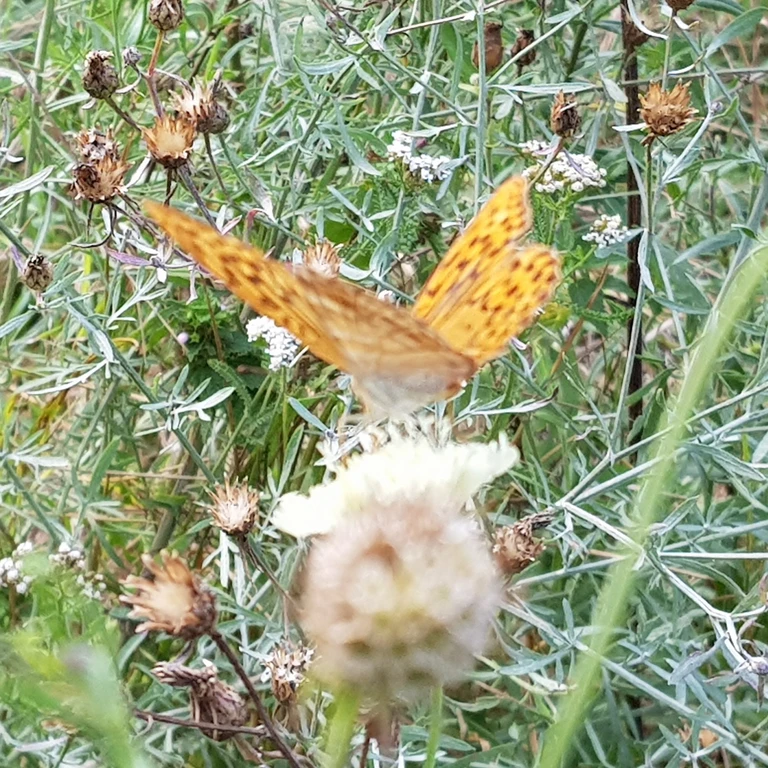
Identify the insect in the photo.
Argynnis paphia
